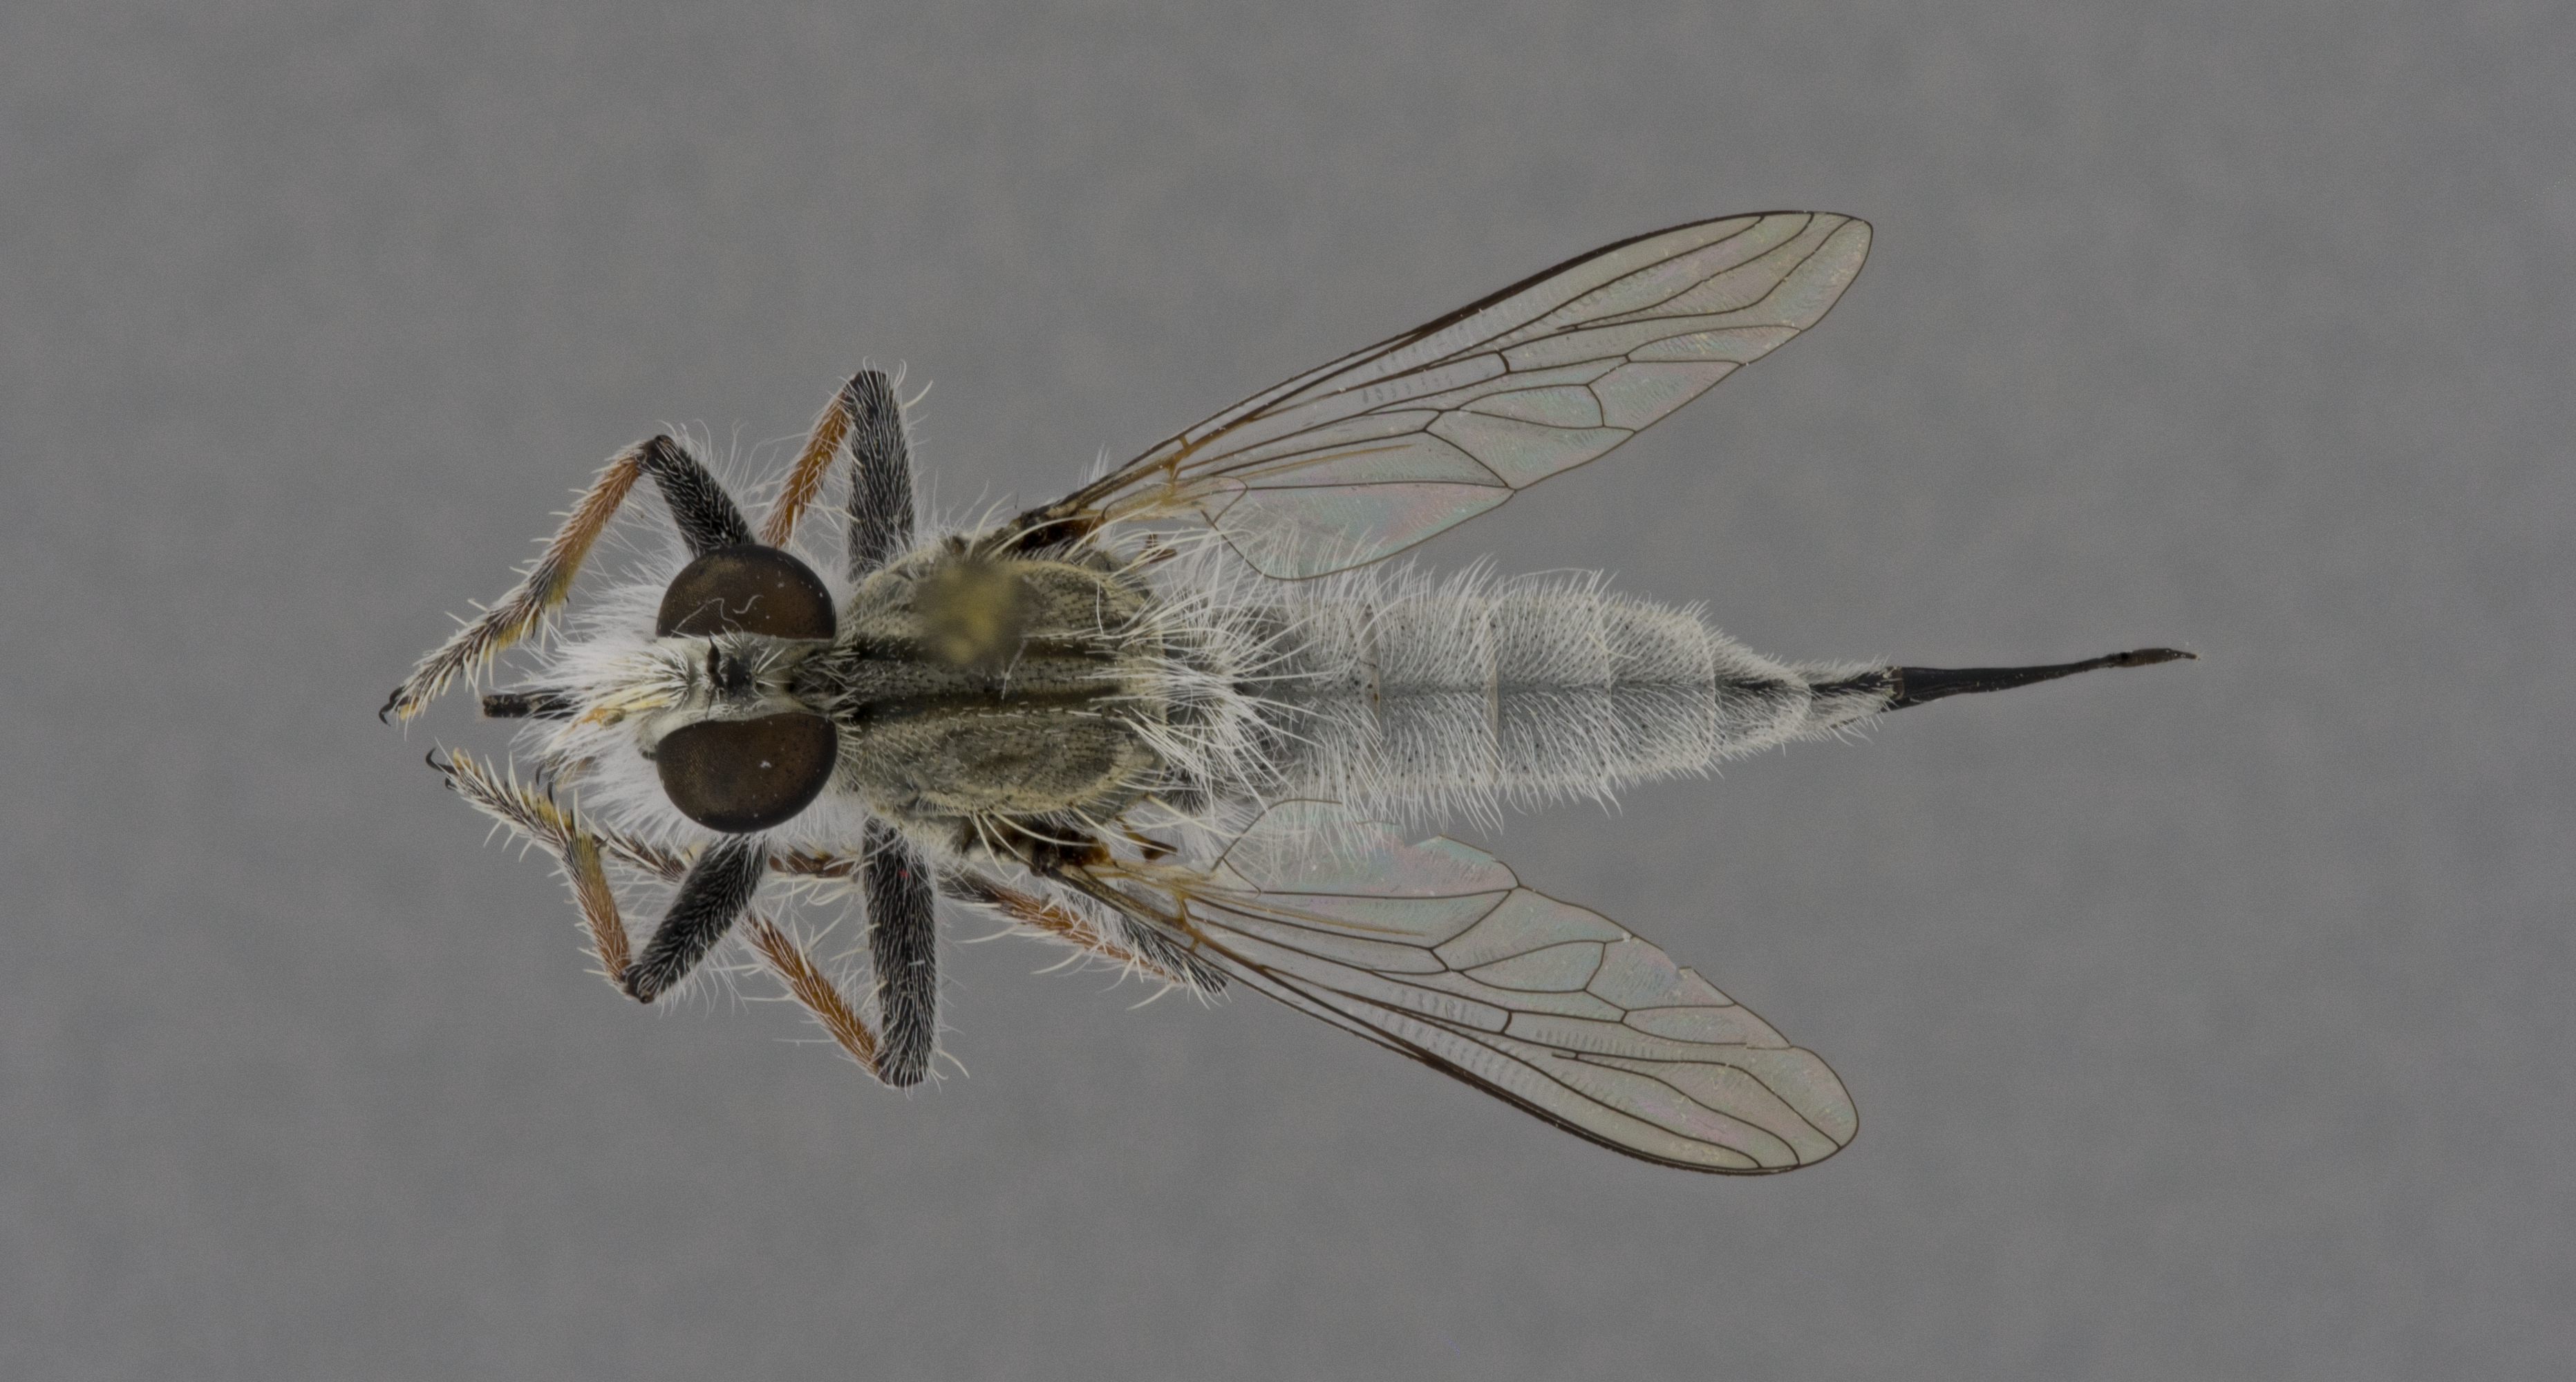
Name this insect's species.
Albibarbefferia albibarbis
